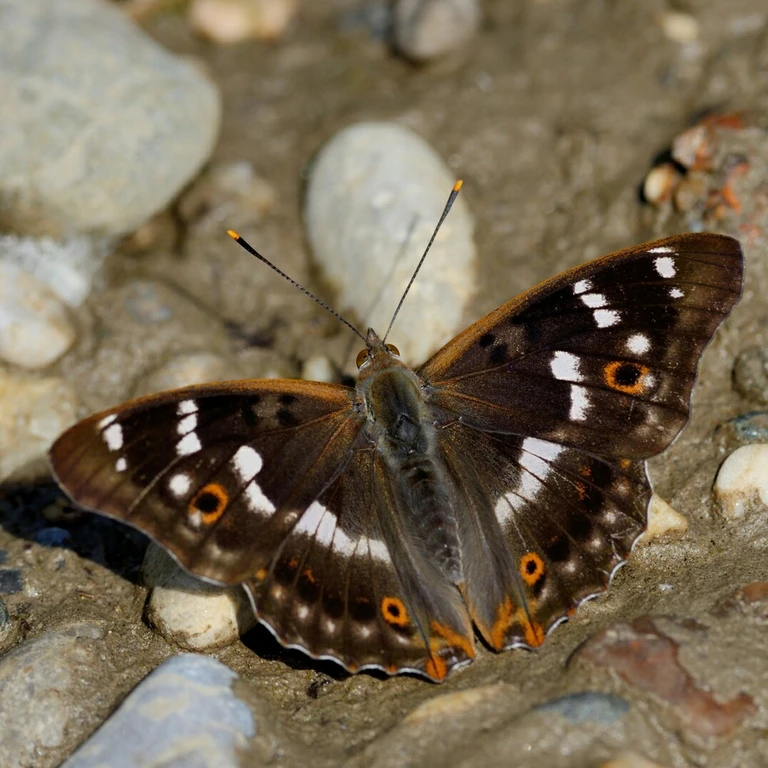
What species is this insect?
Apatura ilia
